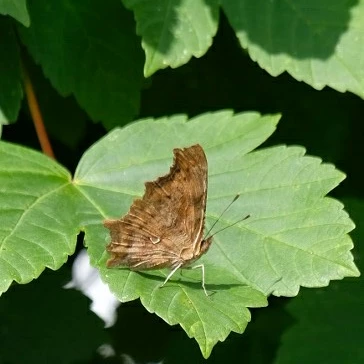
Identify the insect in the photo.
Polygonia c-album
